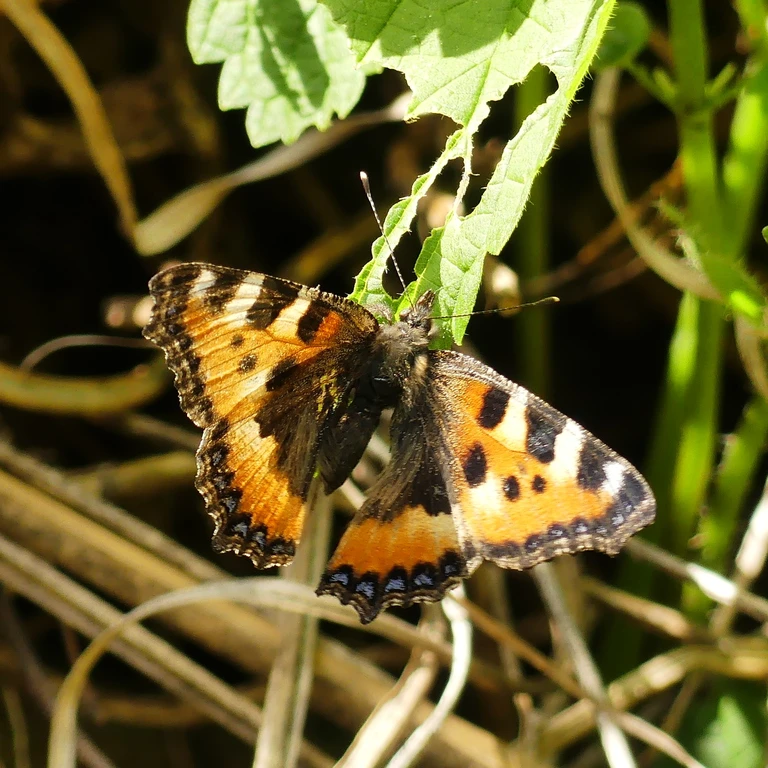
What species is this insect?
Aglais urticae
